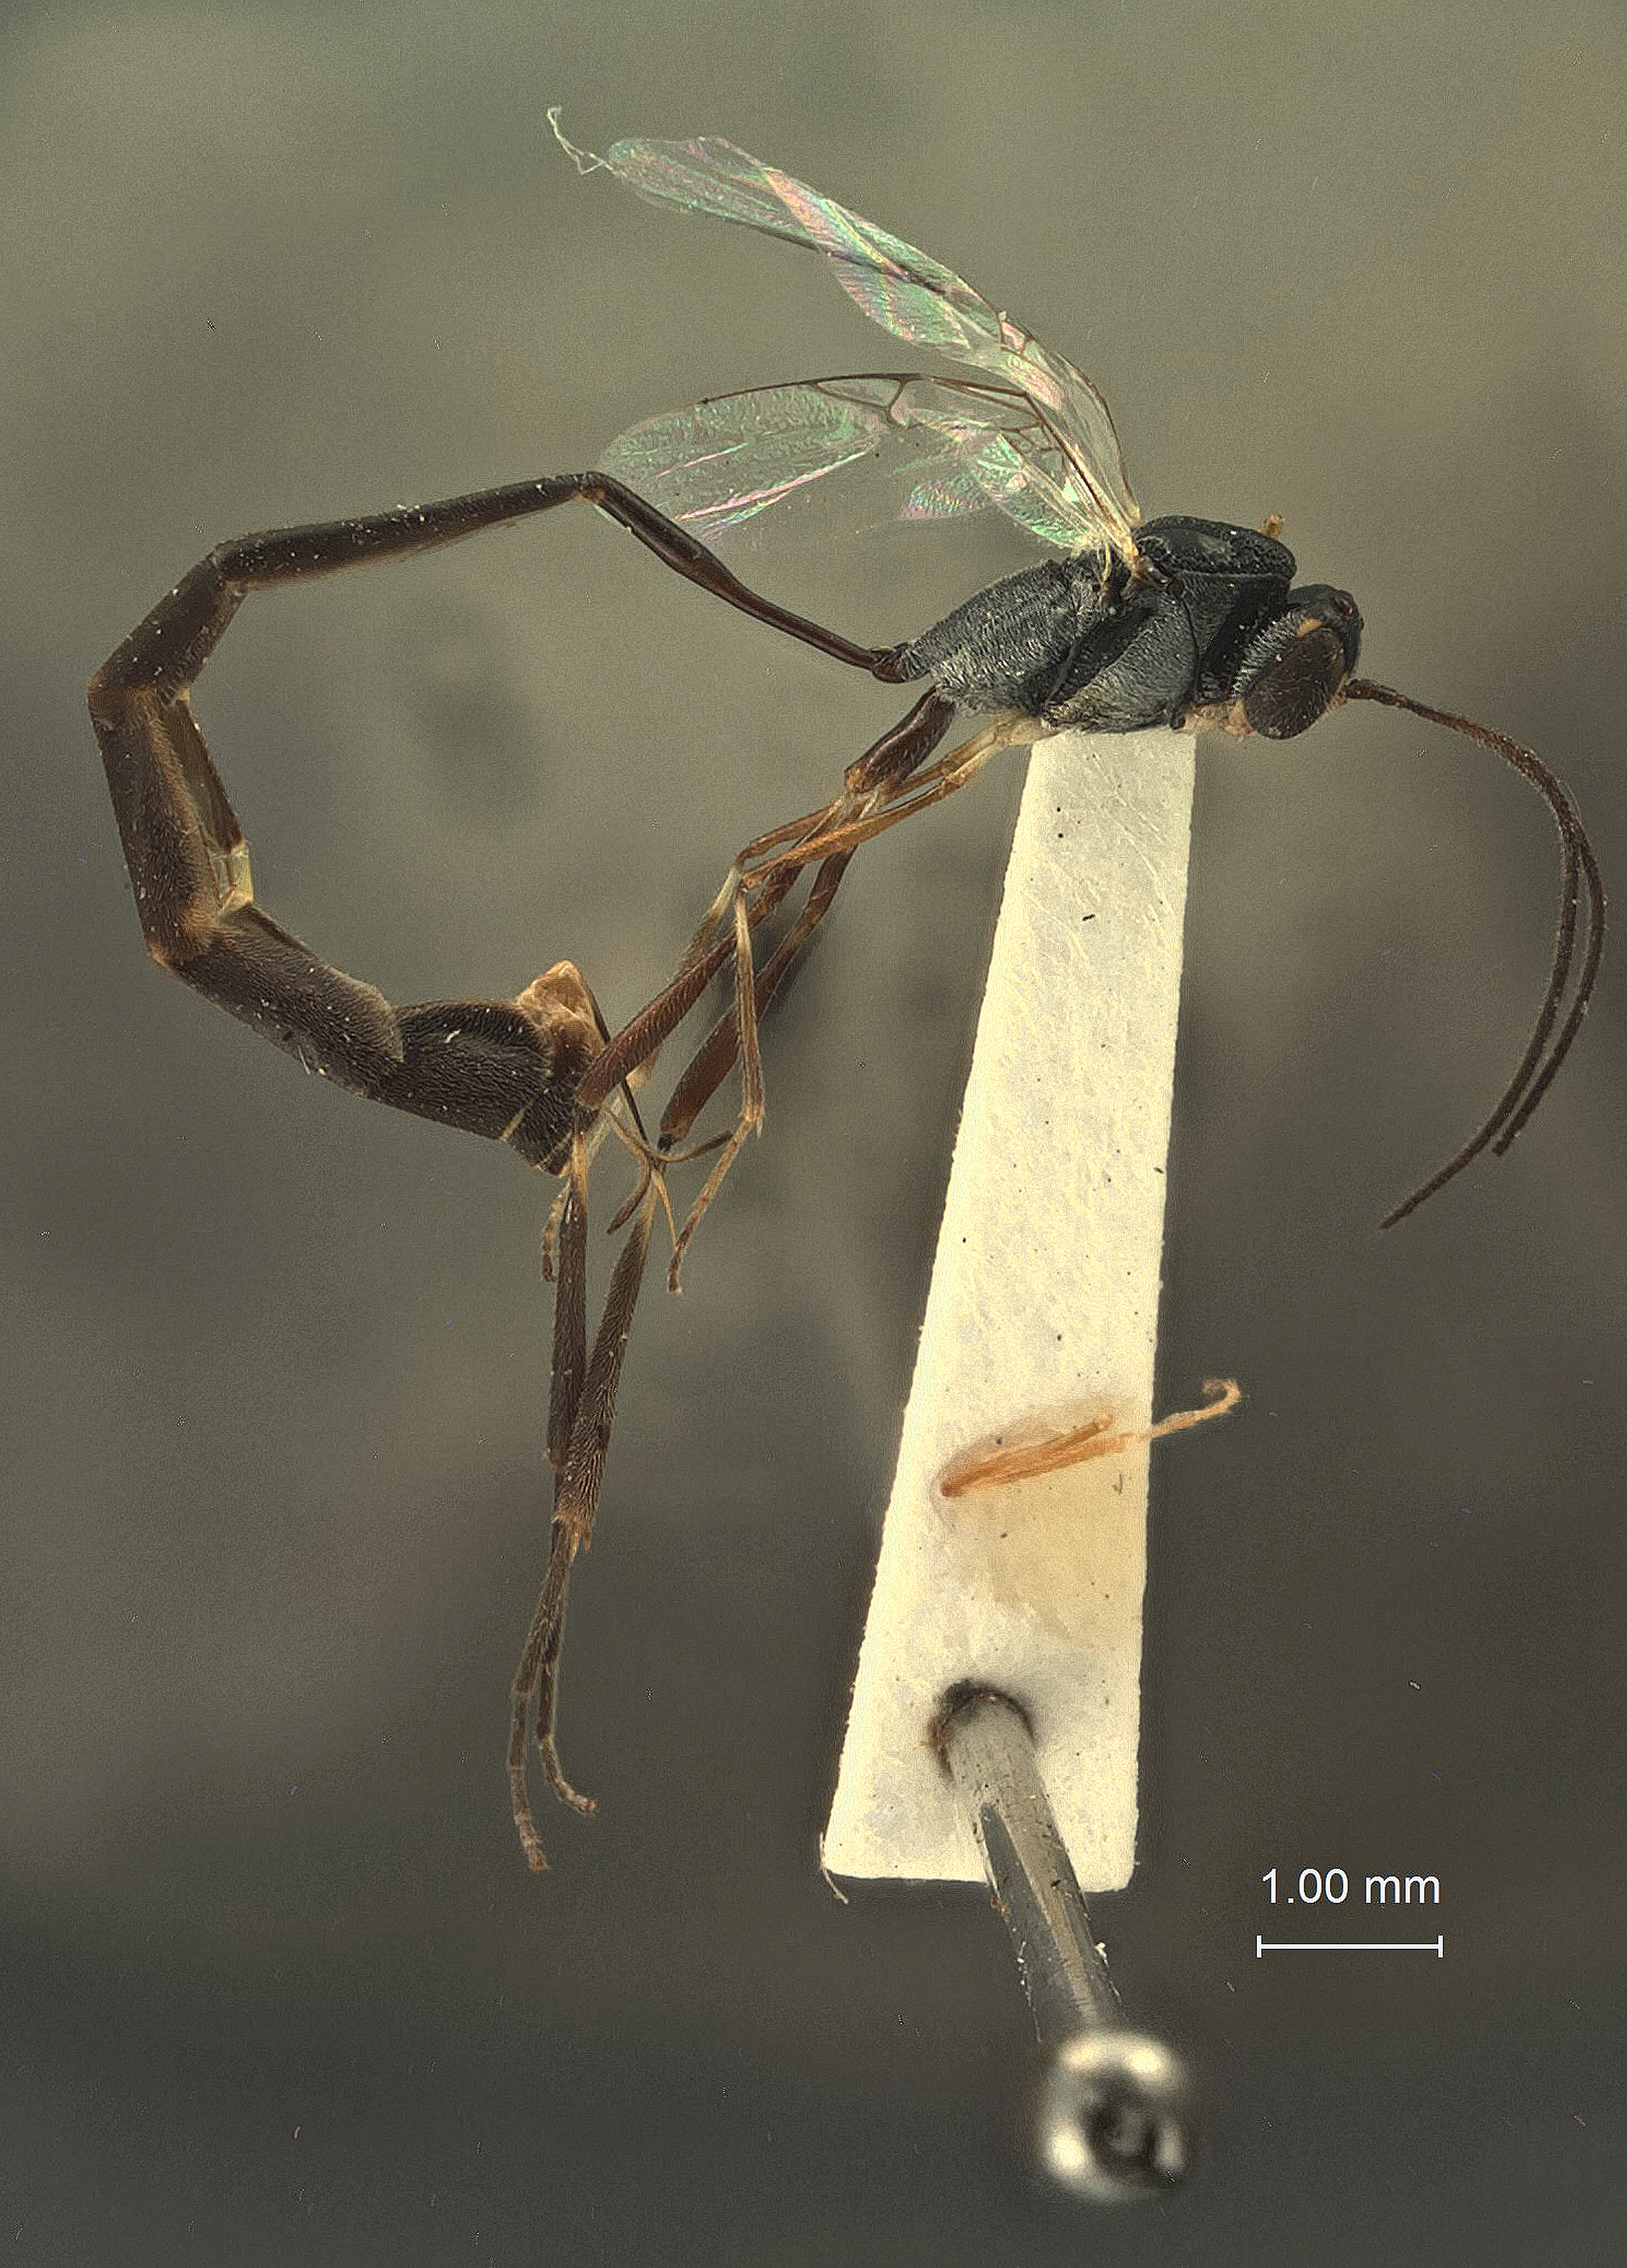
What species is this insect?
Hymenopharsalia schwarzi
